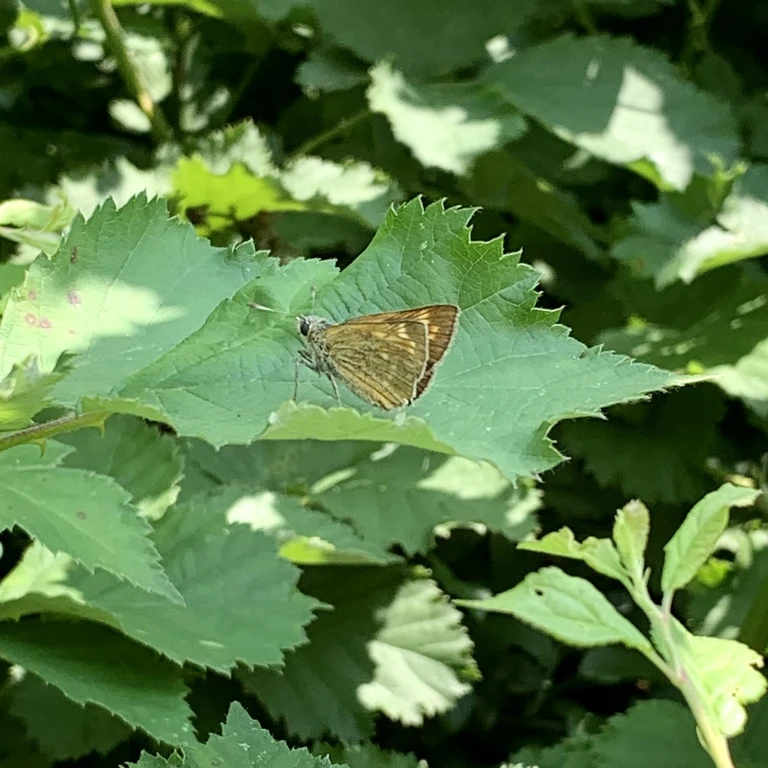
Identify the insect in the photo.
Ochlodes sylvanus (also Ochlodes venata)
